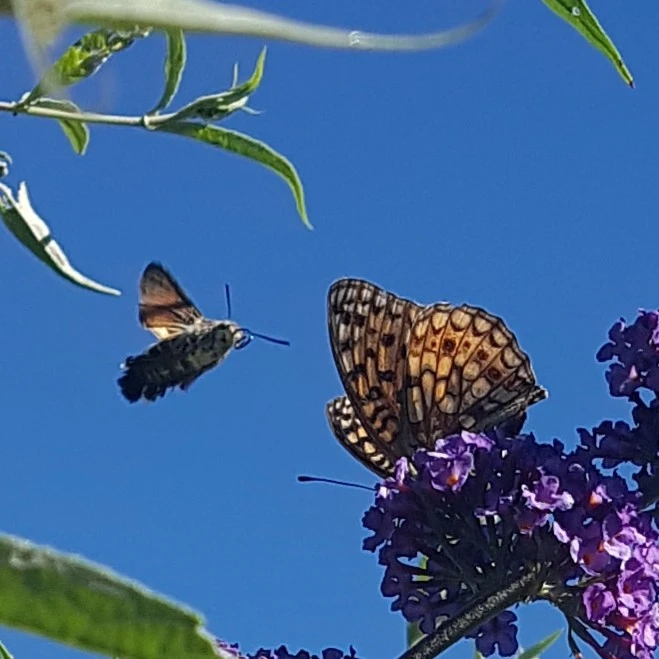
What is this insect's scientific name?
Macroglossum stellatarum
